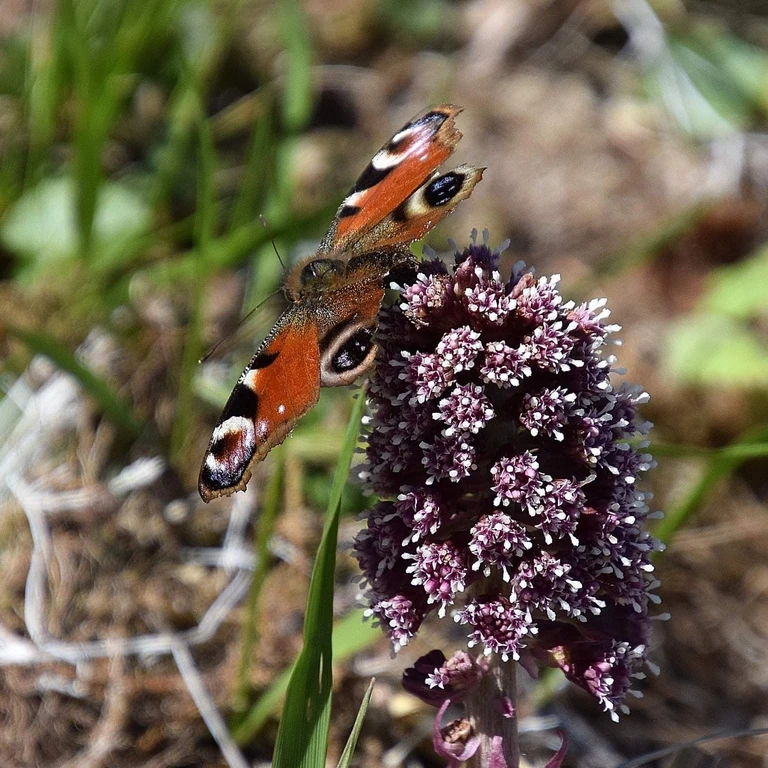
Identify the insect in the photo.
Aglais io
